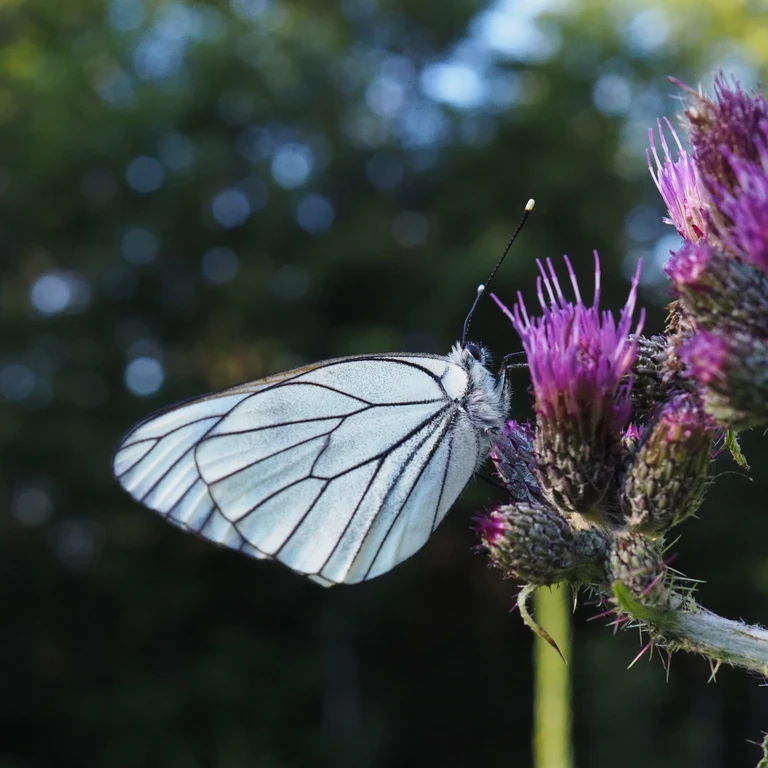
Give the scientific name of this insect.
Aporia crataegi
